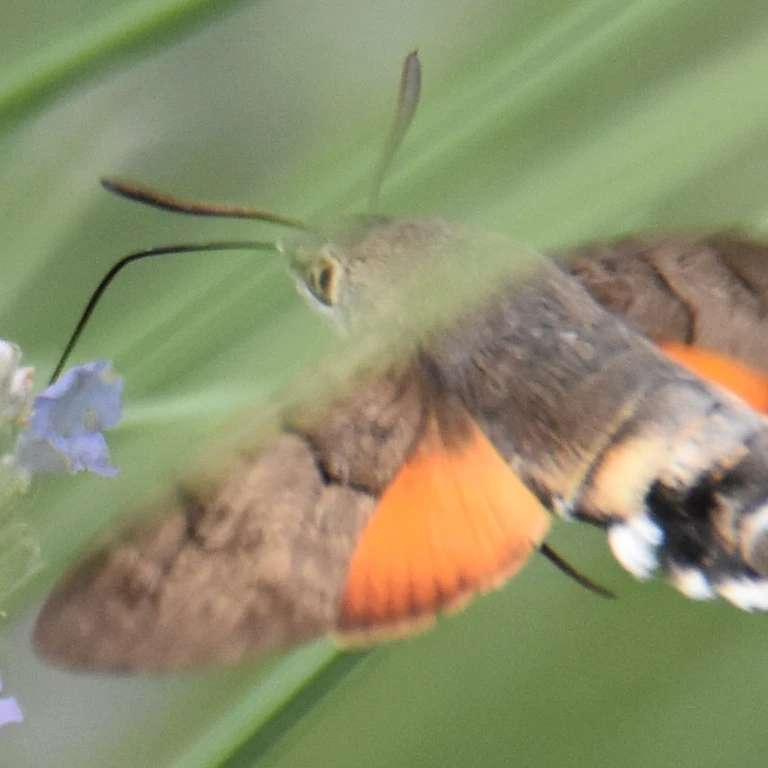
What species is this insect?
Macroglossum stellatarum
